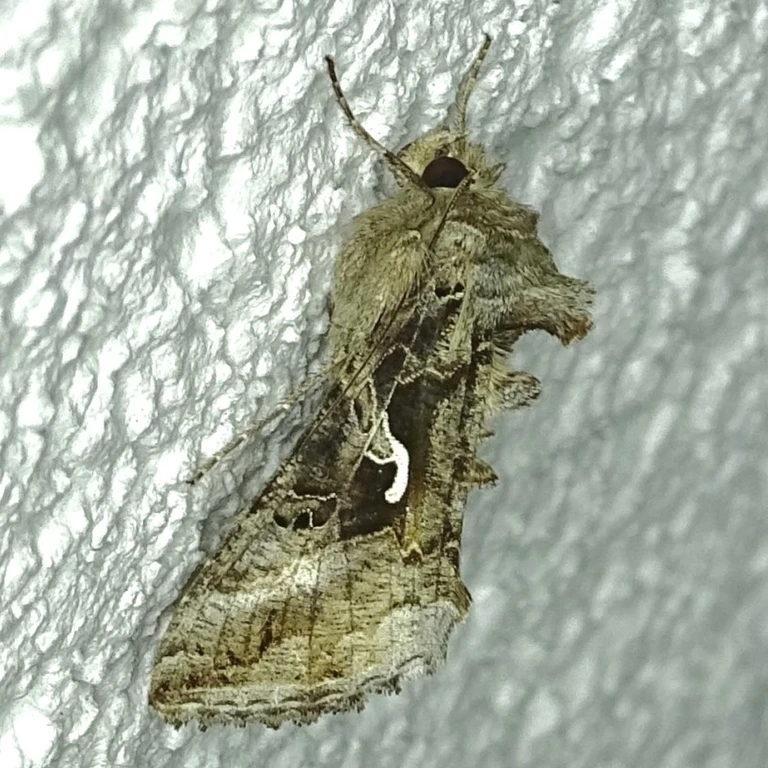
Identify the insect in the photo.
Autographa gamma
